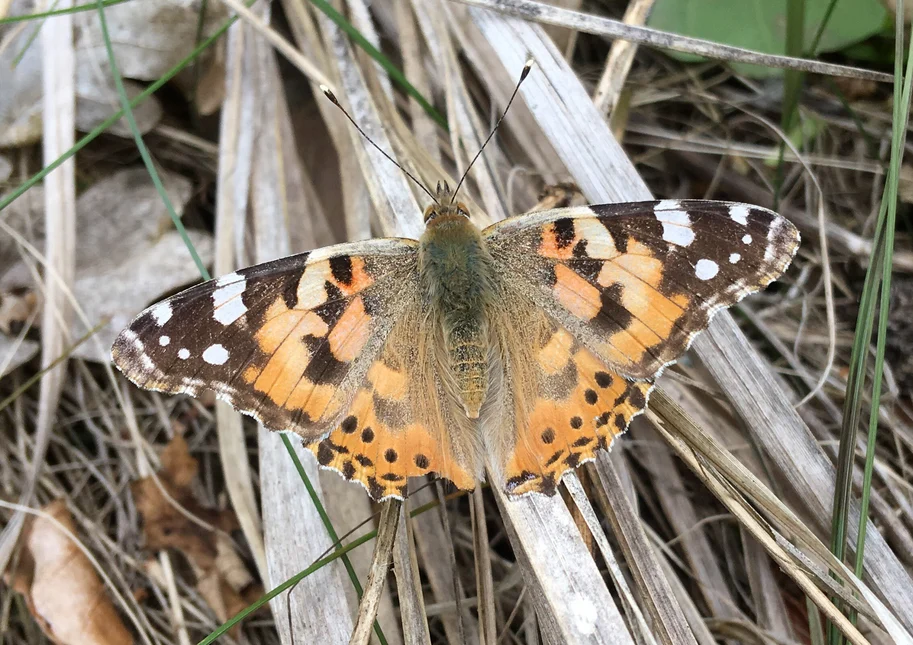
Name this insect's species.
Vanessa cardui
